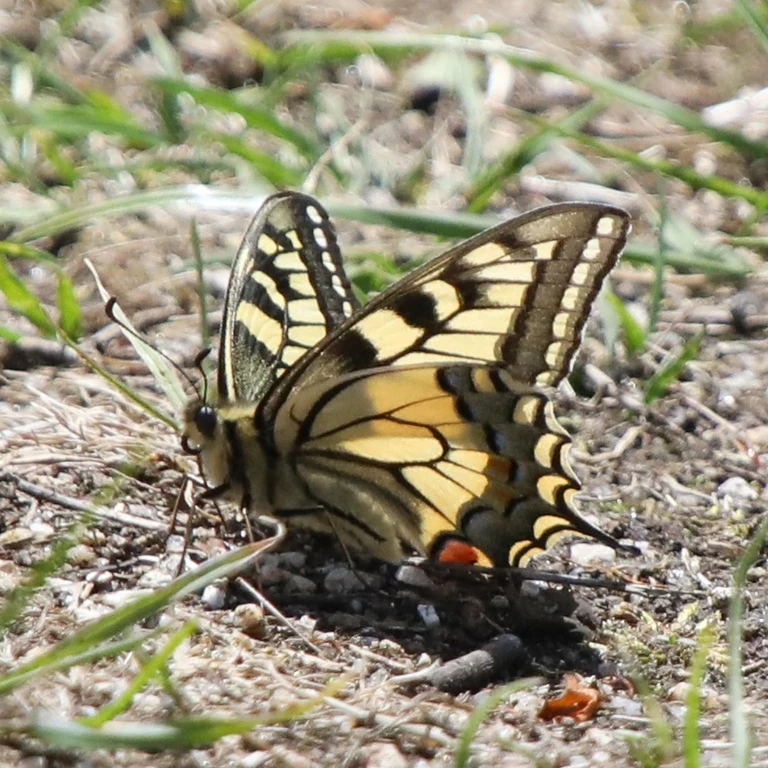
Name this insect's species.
Papilio machaon
